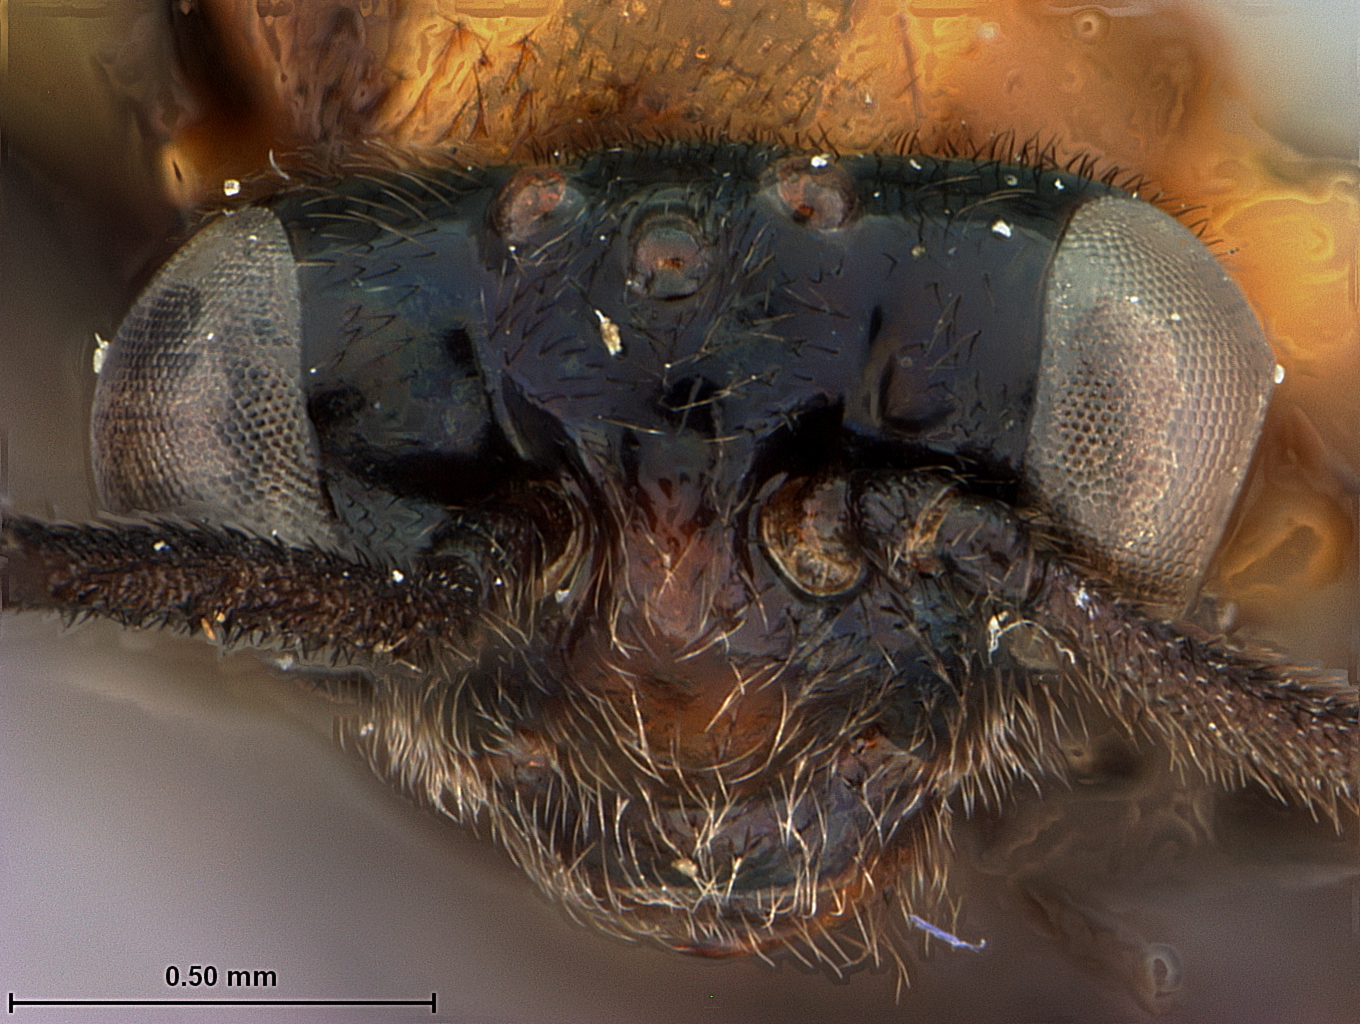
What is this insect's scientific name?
Atomacera comana
